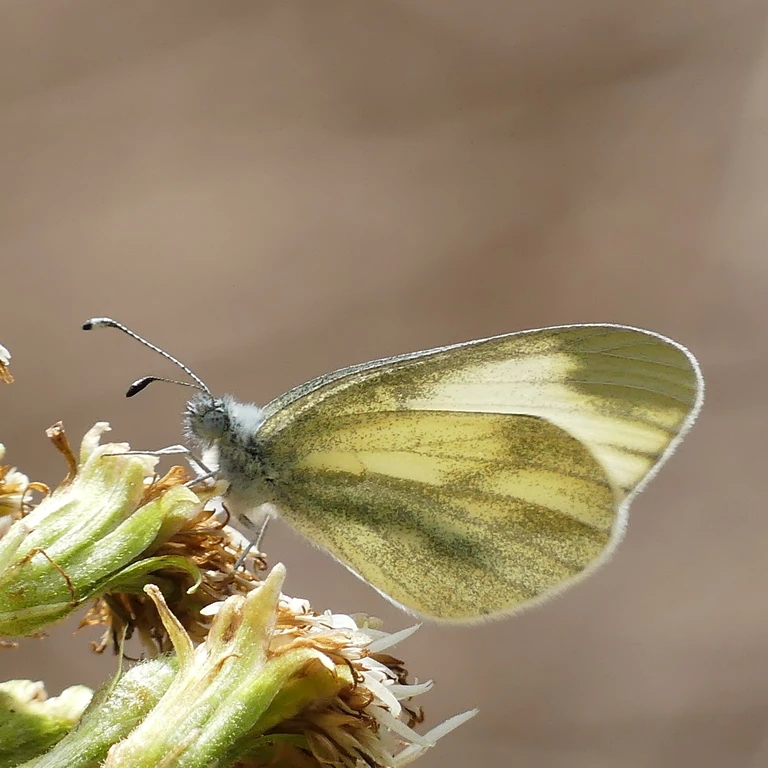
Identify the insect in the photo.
Leptidea sinapis/juvernica
